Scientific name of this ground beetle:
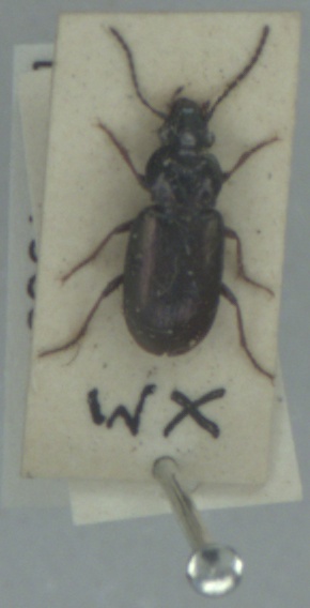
Pogonus chalceus
